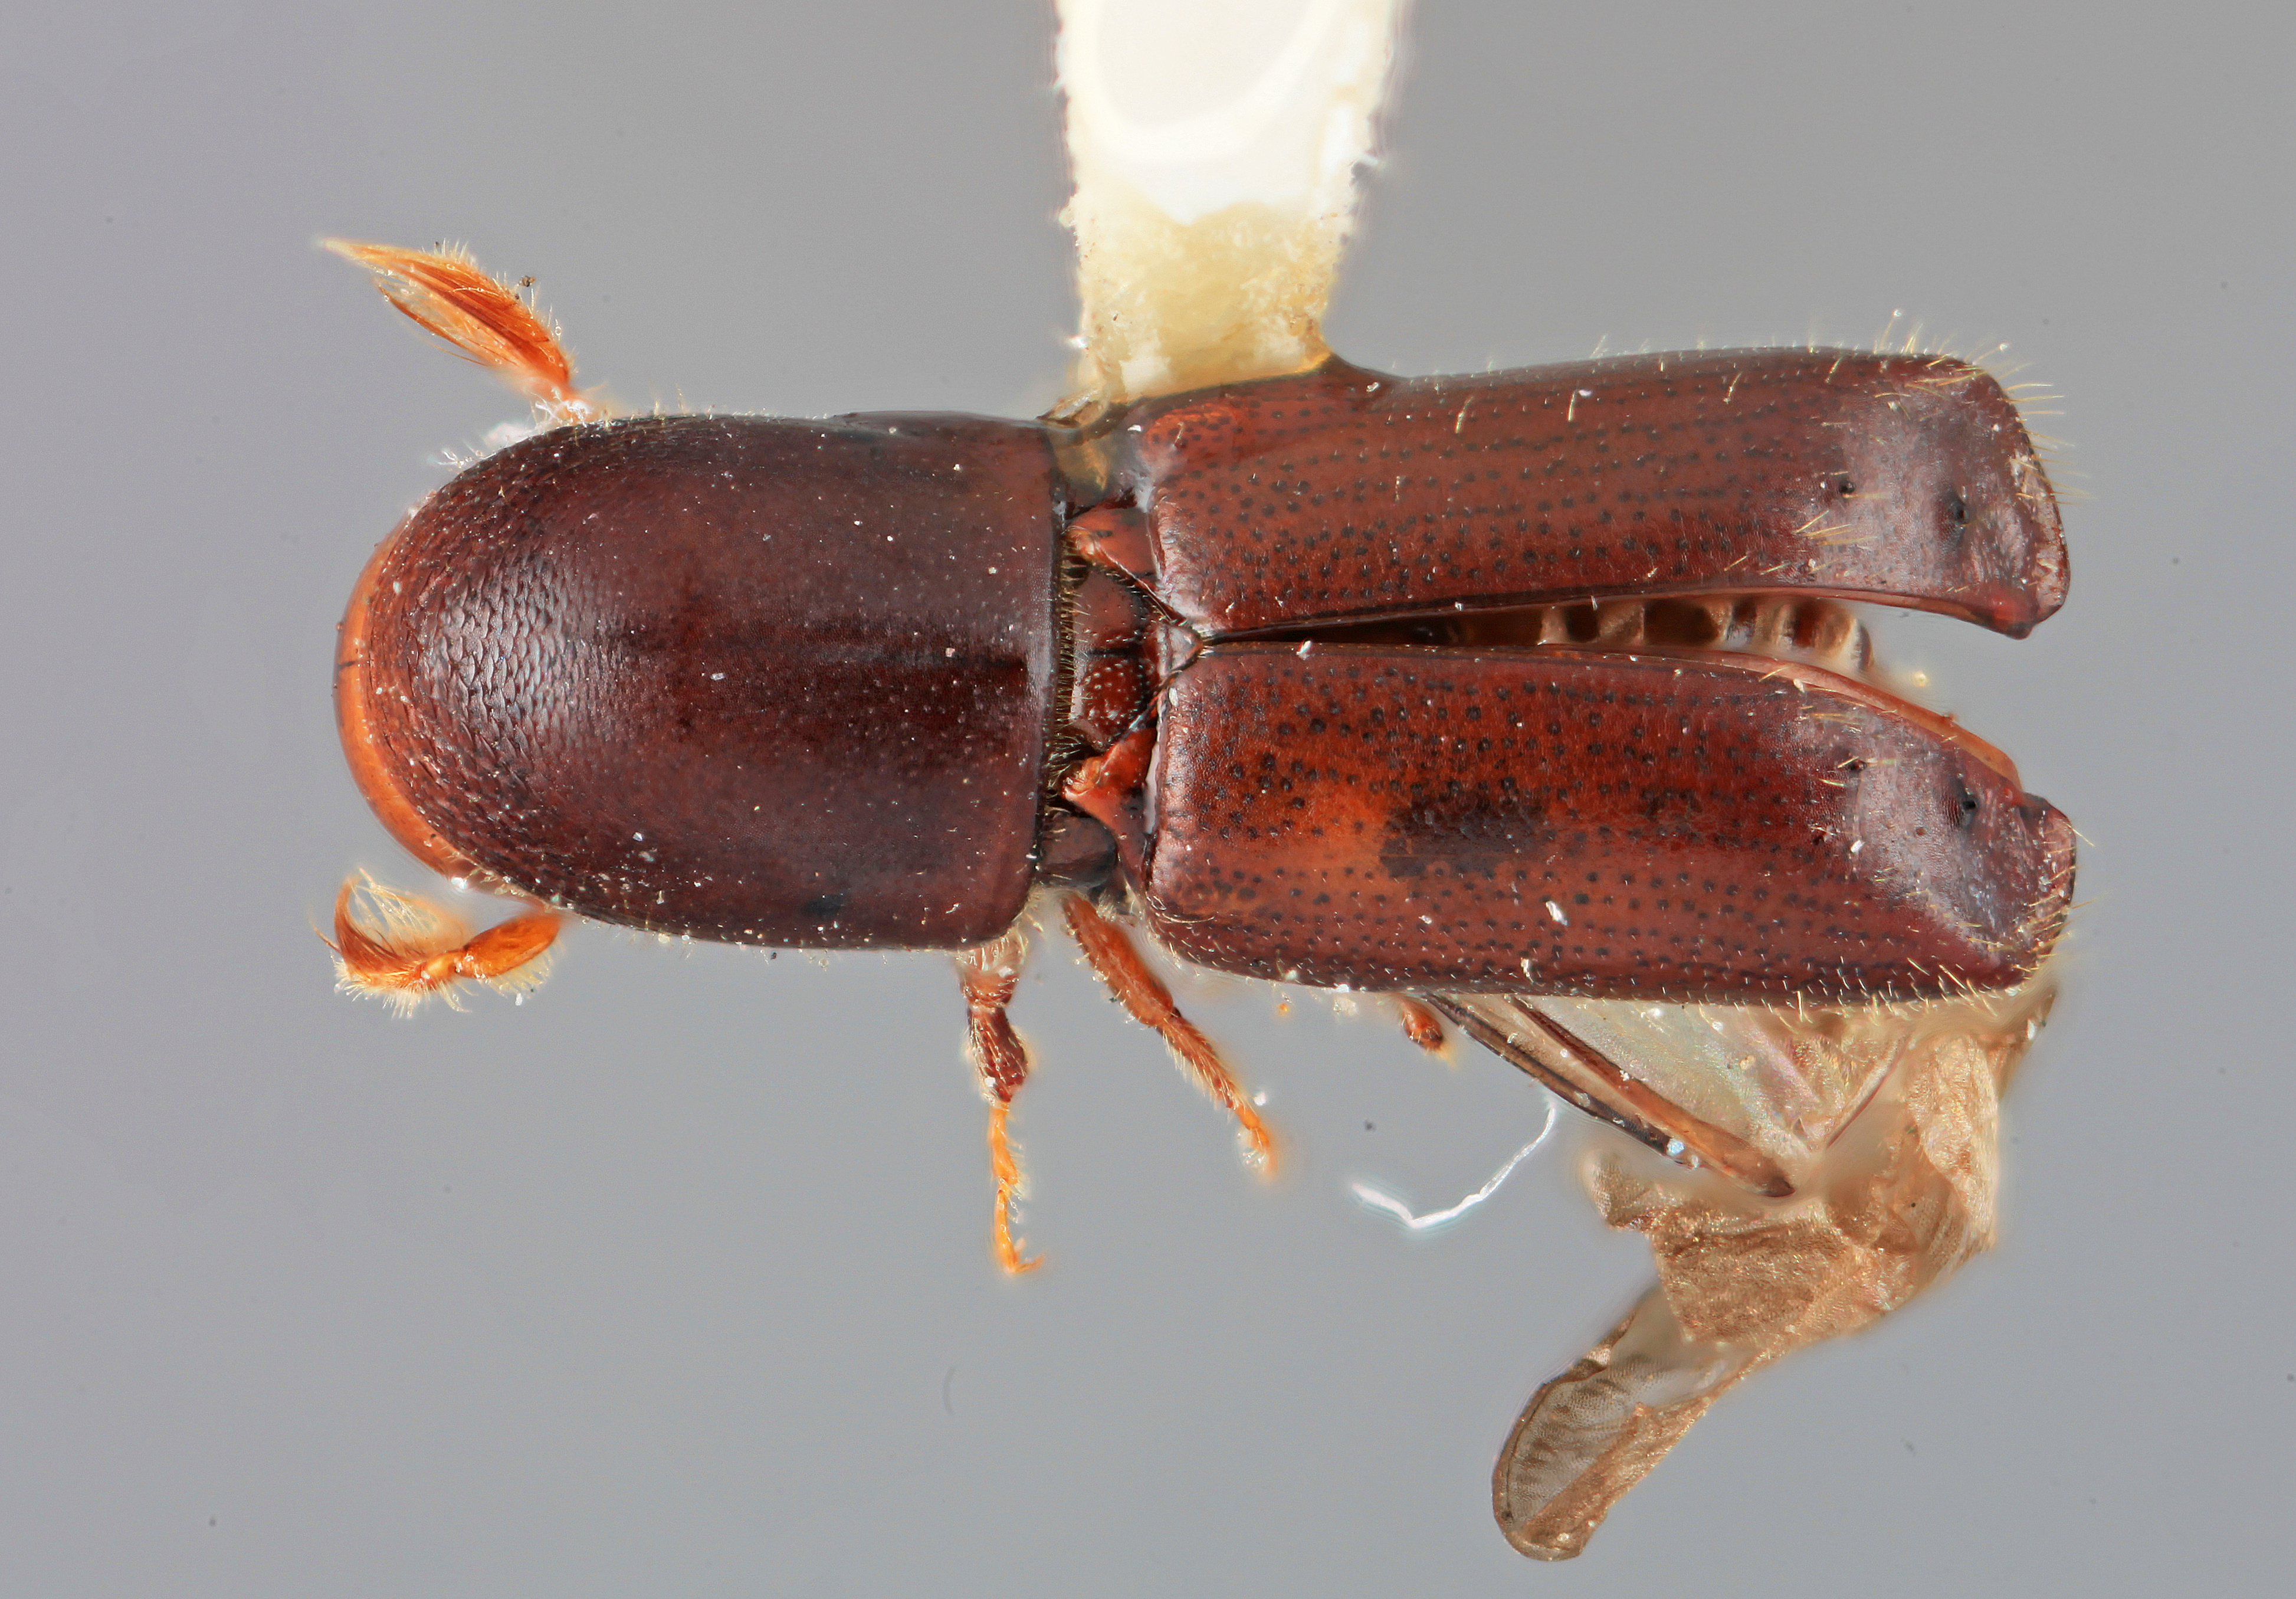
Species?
Monarthrum durangoensis
